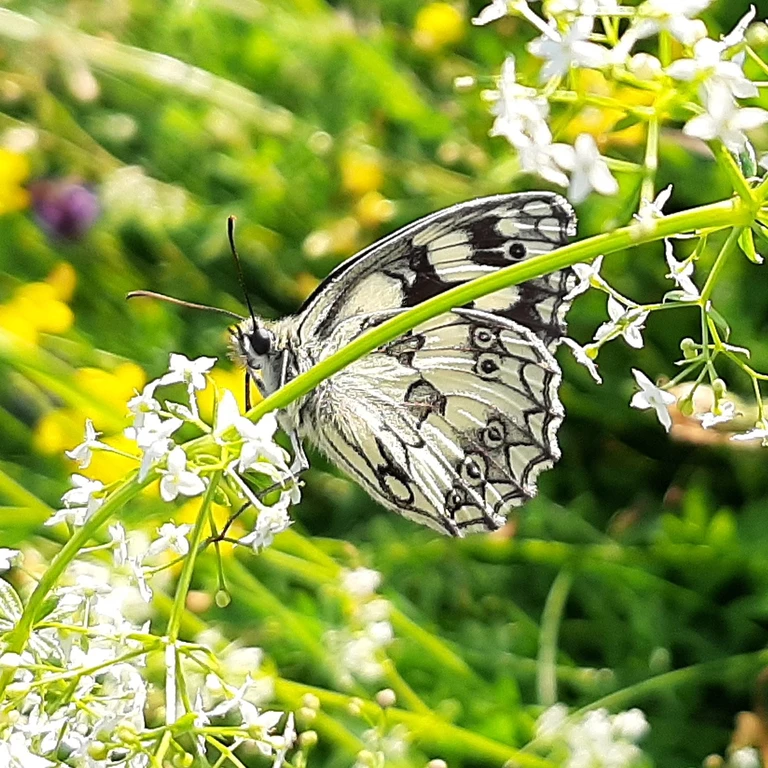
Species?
Melanargia galathea
